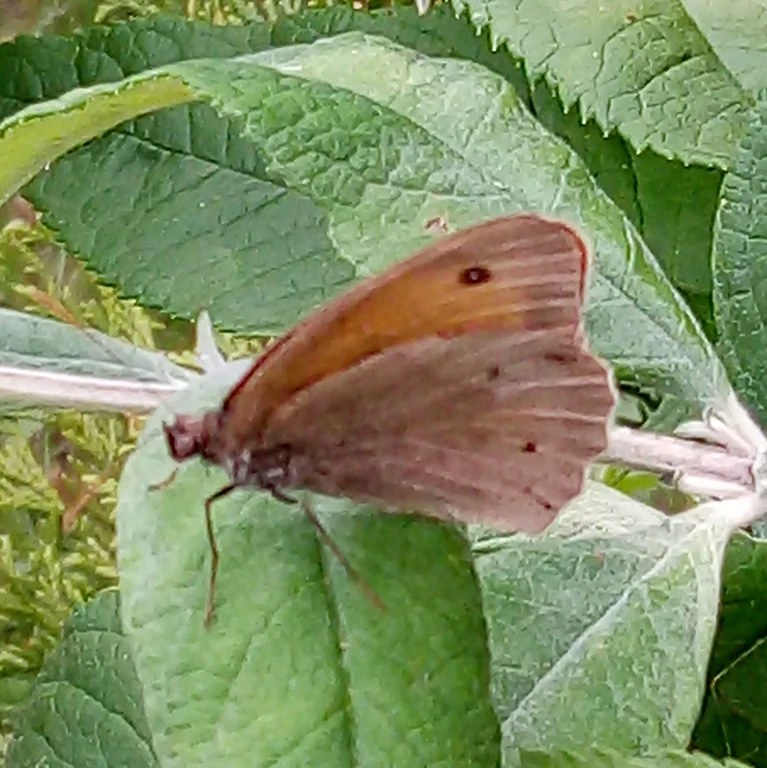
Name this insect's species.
Maniola jurtina
